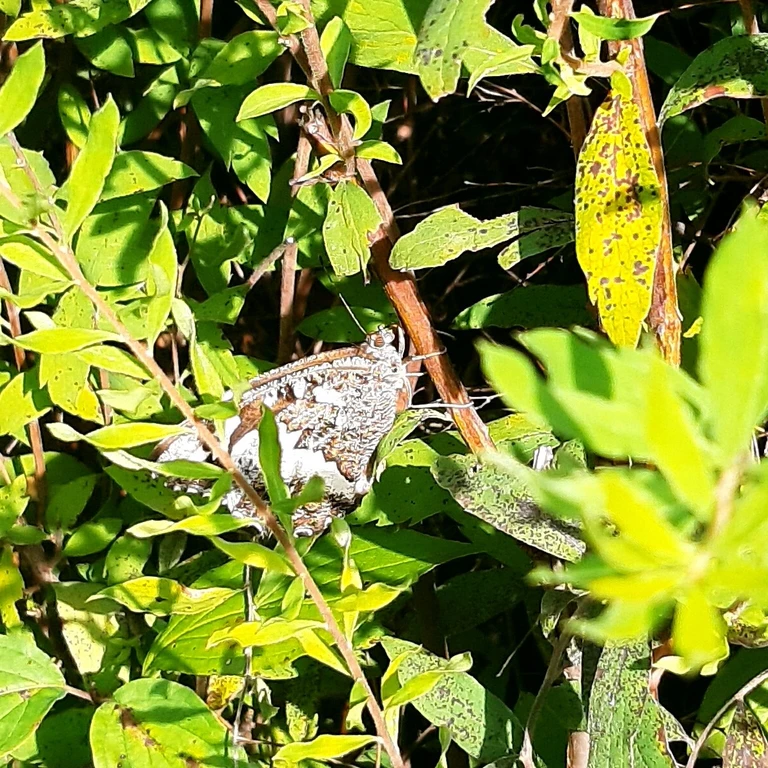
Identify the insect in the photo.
Brintesia circe
